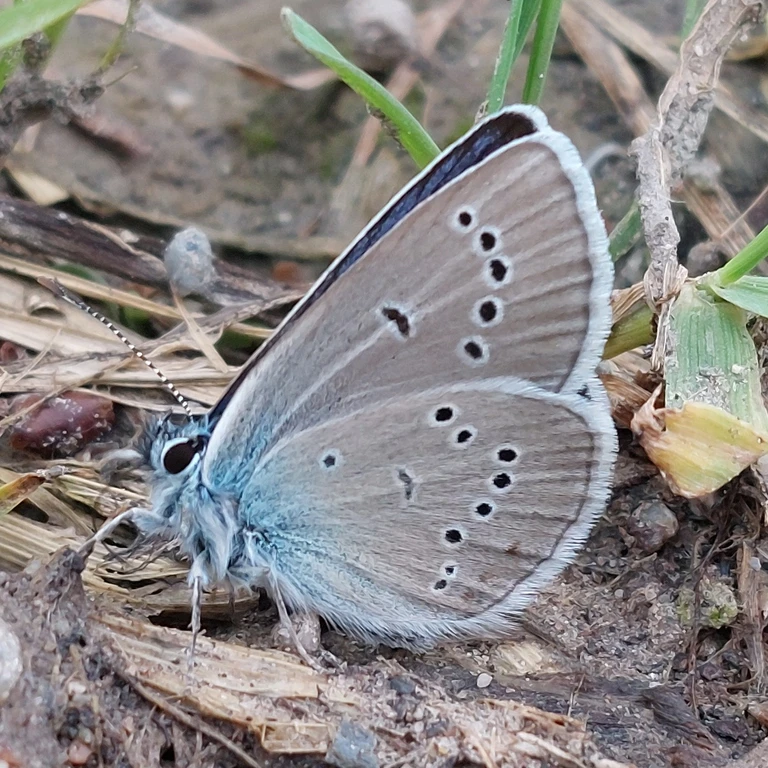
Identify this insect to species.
Cyaniris semiargus
